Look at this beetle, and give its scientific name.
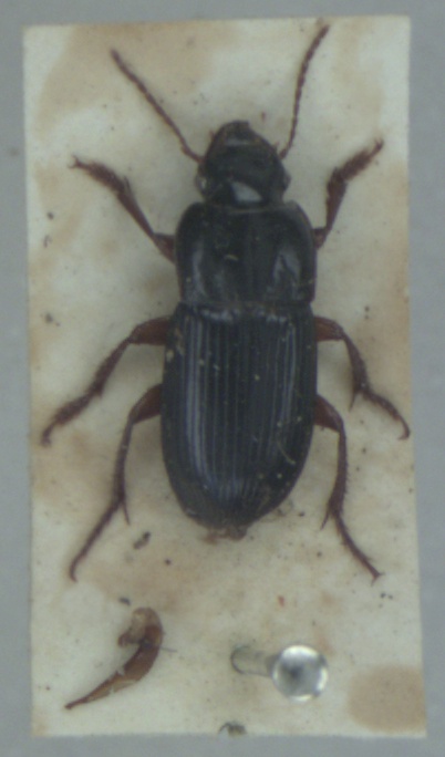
Harpalus rubripes
